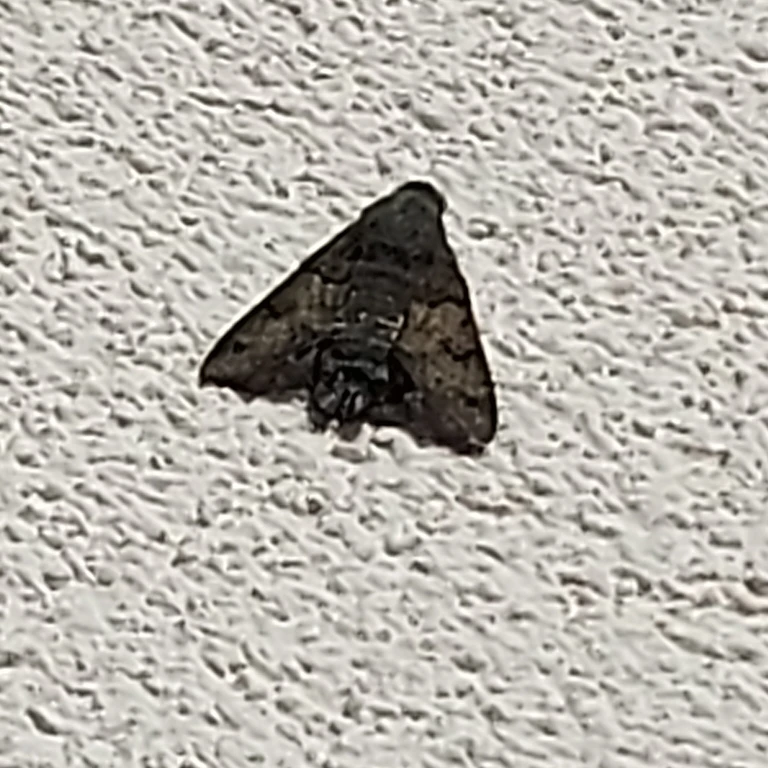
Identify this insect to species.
Macroglossum stellatarum
